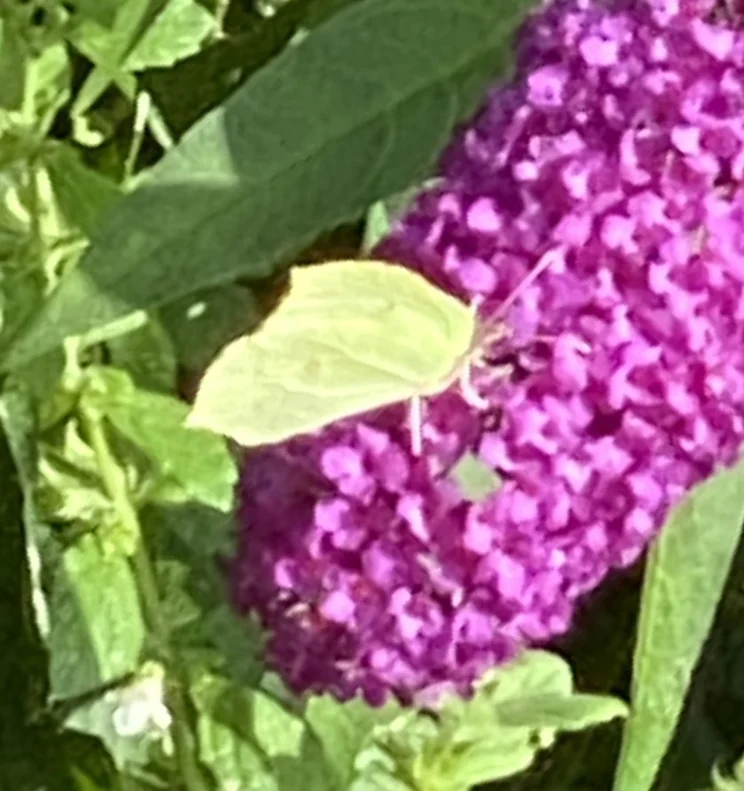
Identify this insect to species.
Gonepteryx rhamni
